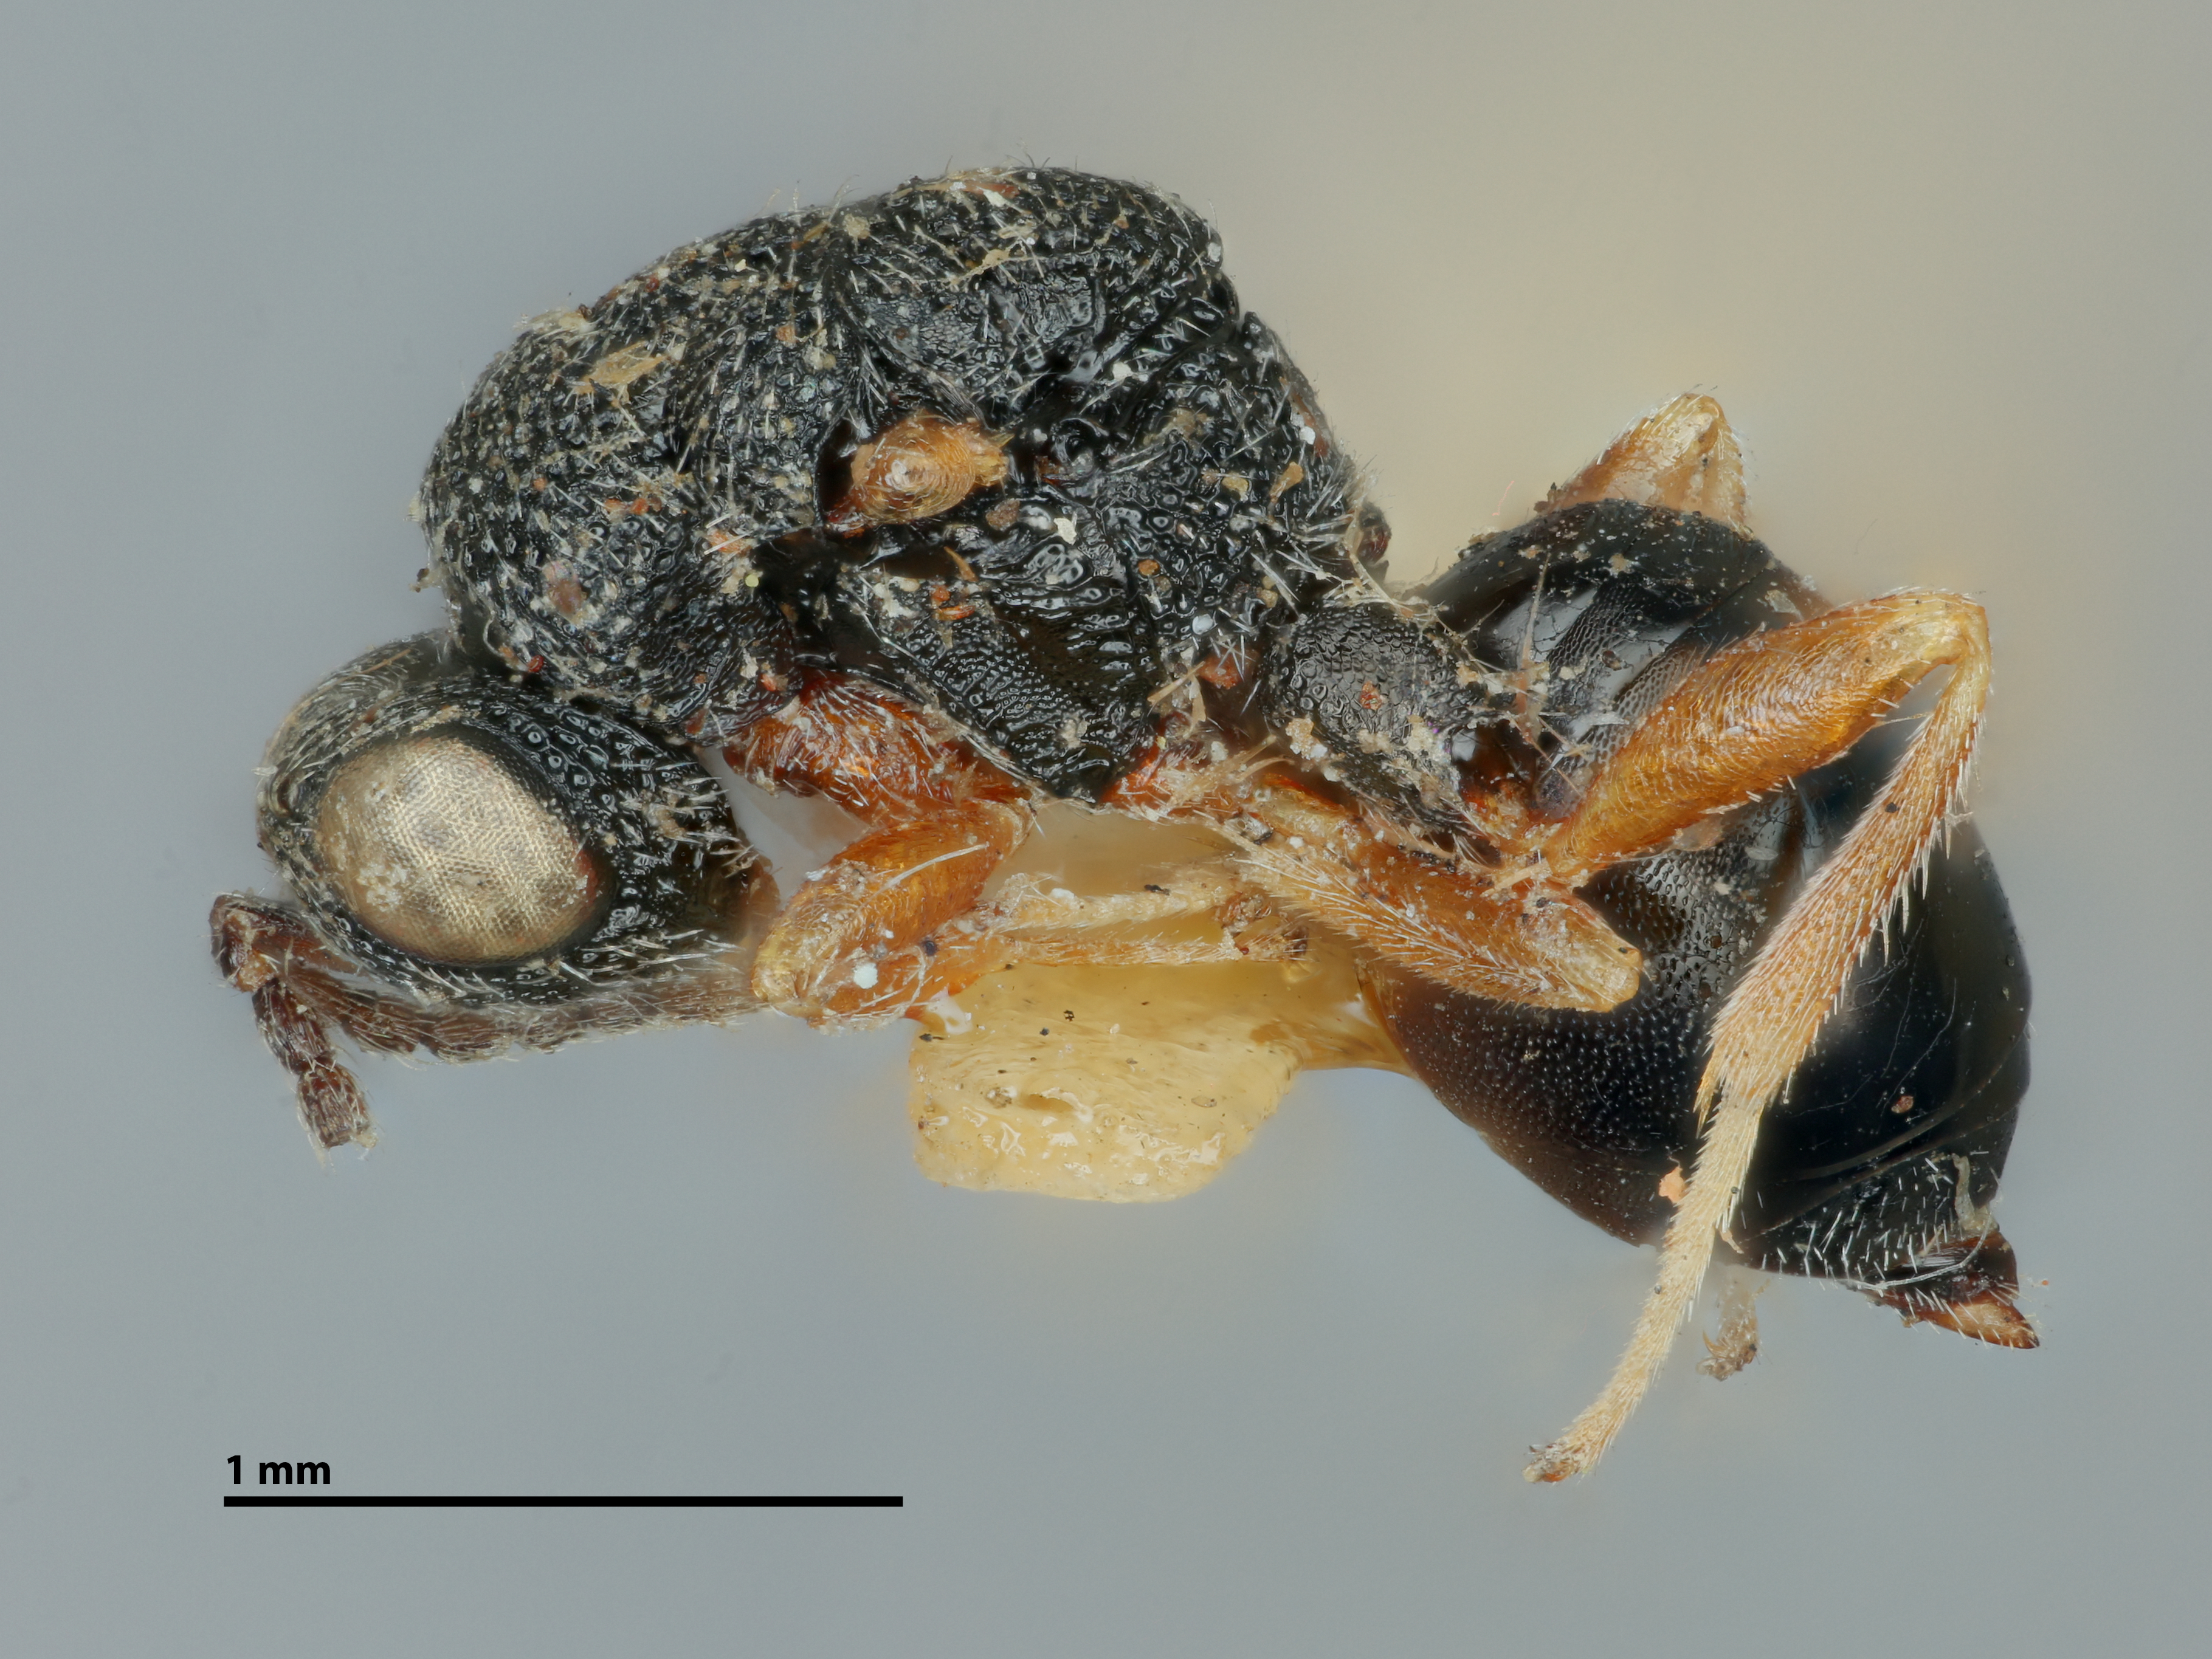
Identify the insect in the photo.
Eurytoma succinipedis
